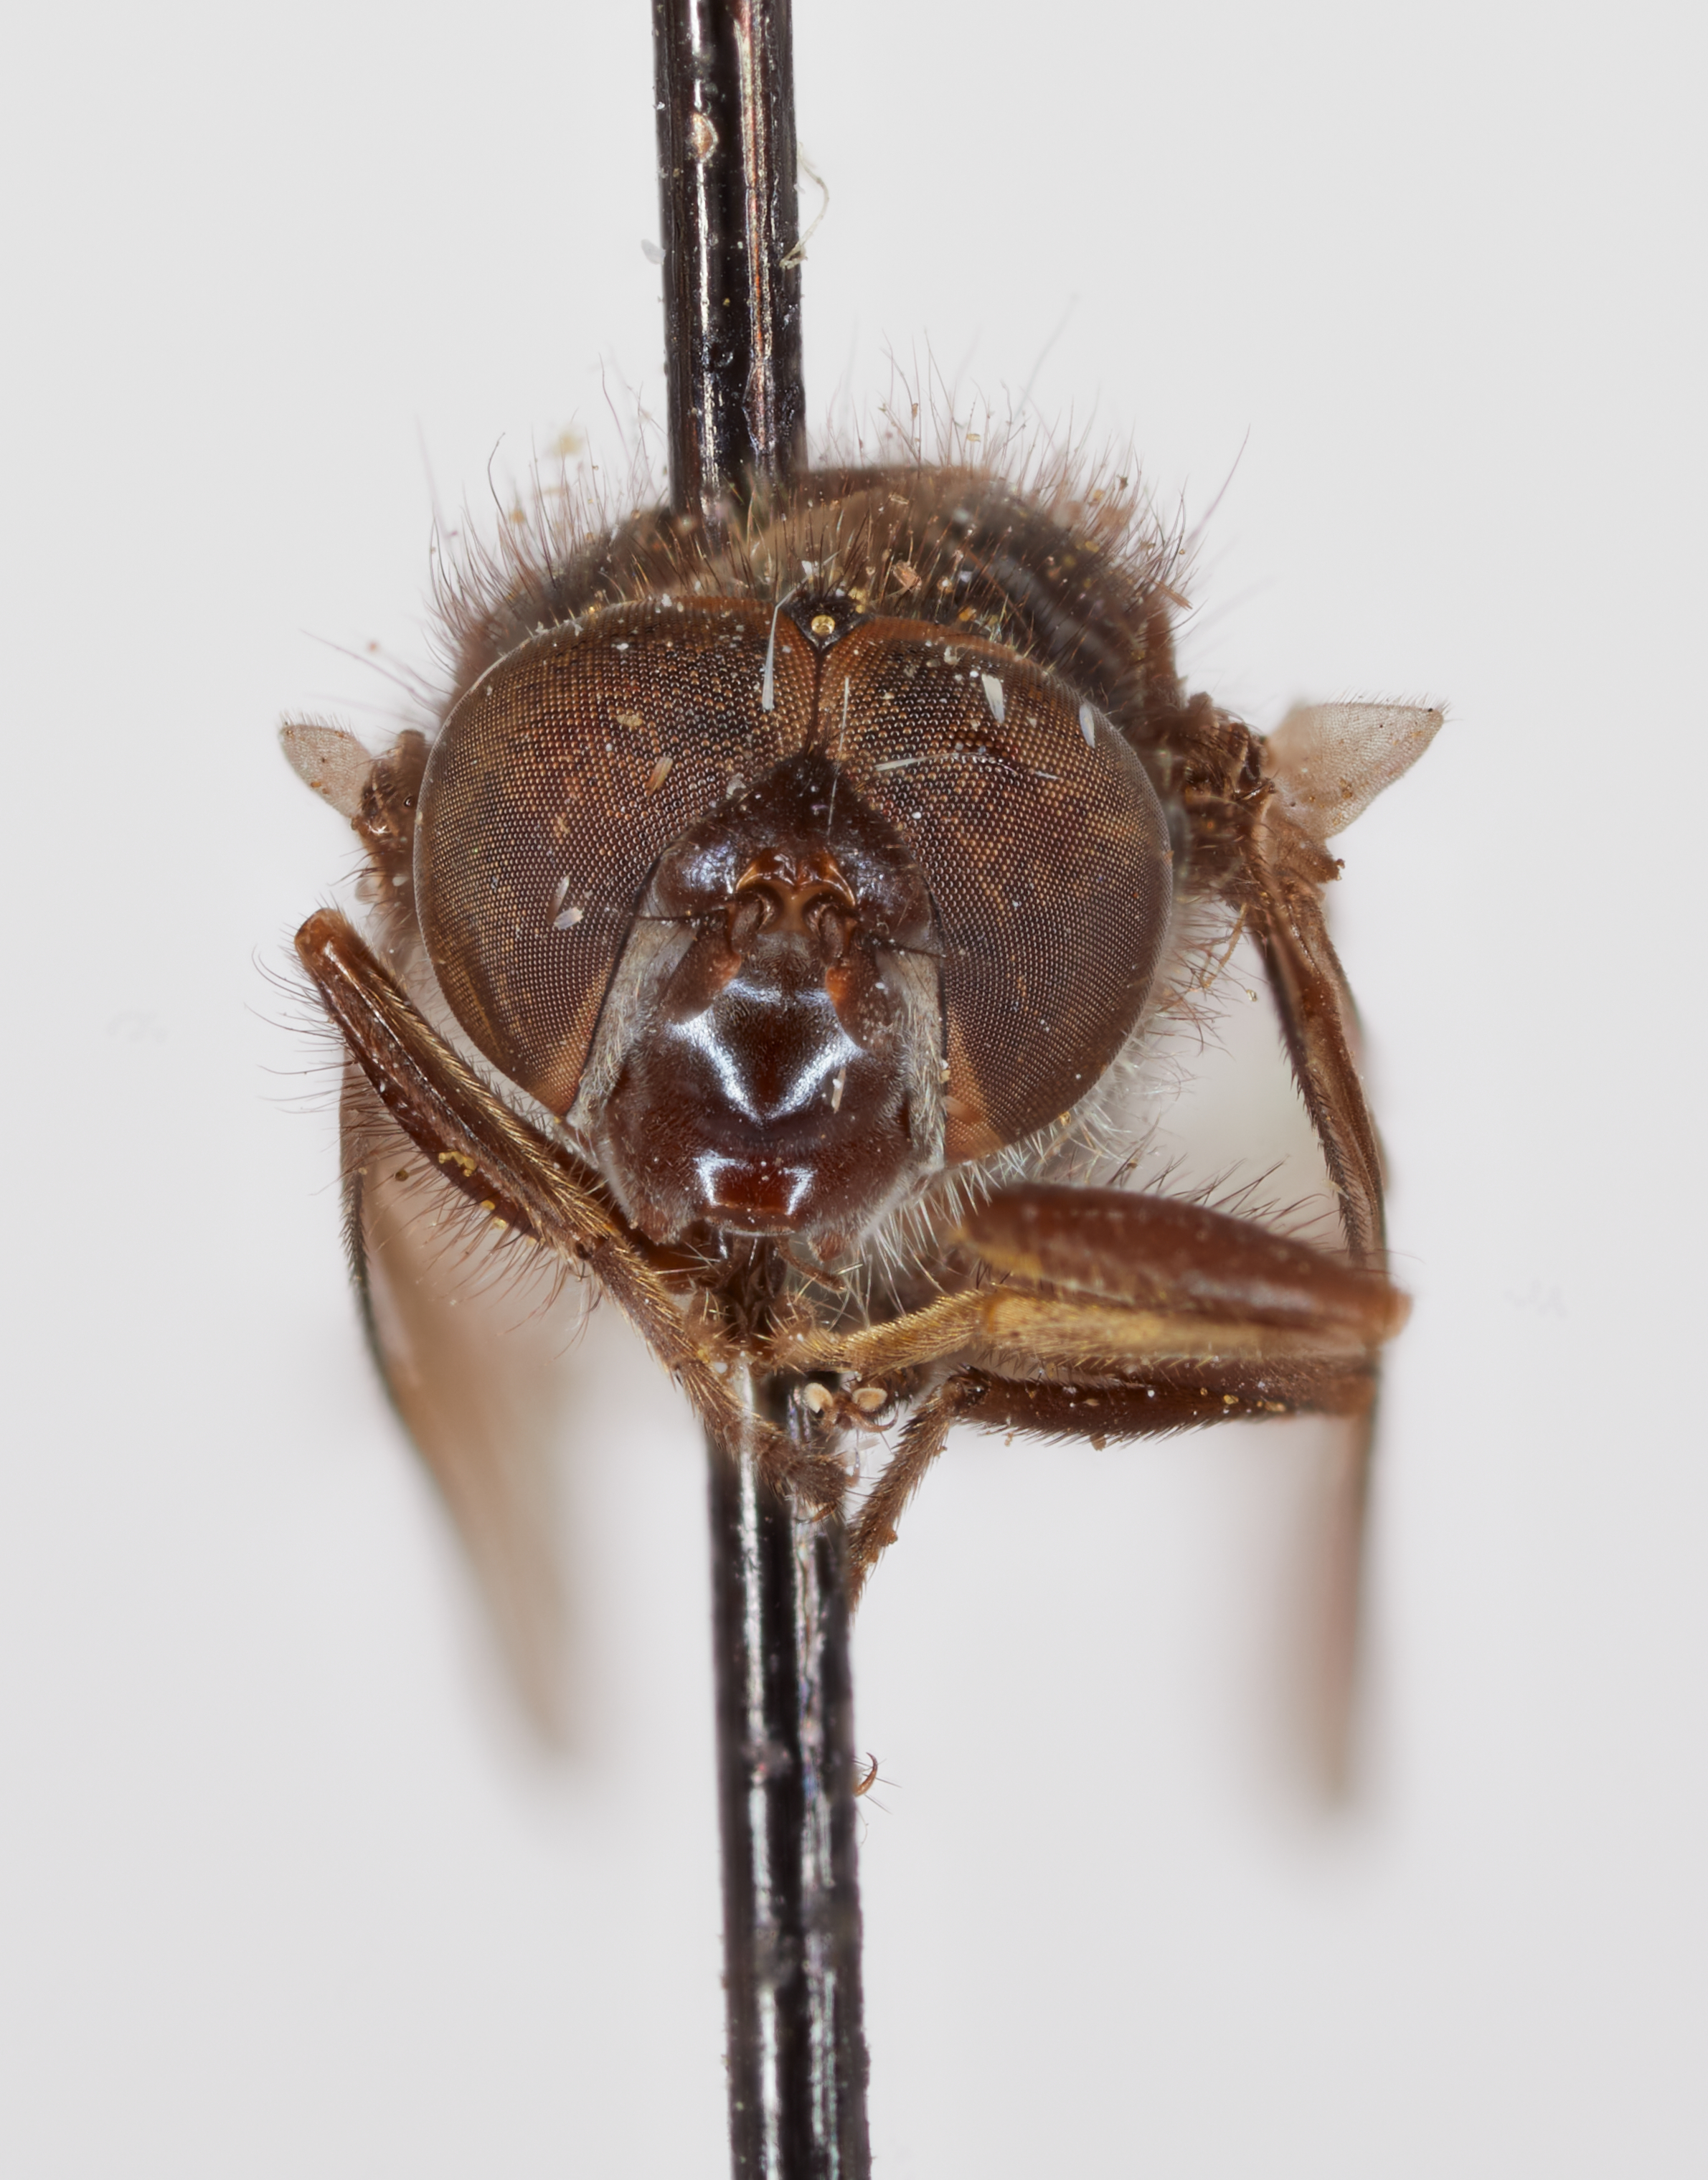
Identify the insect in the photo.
Cartosyrphus idahoa
